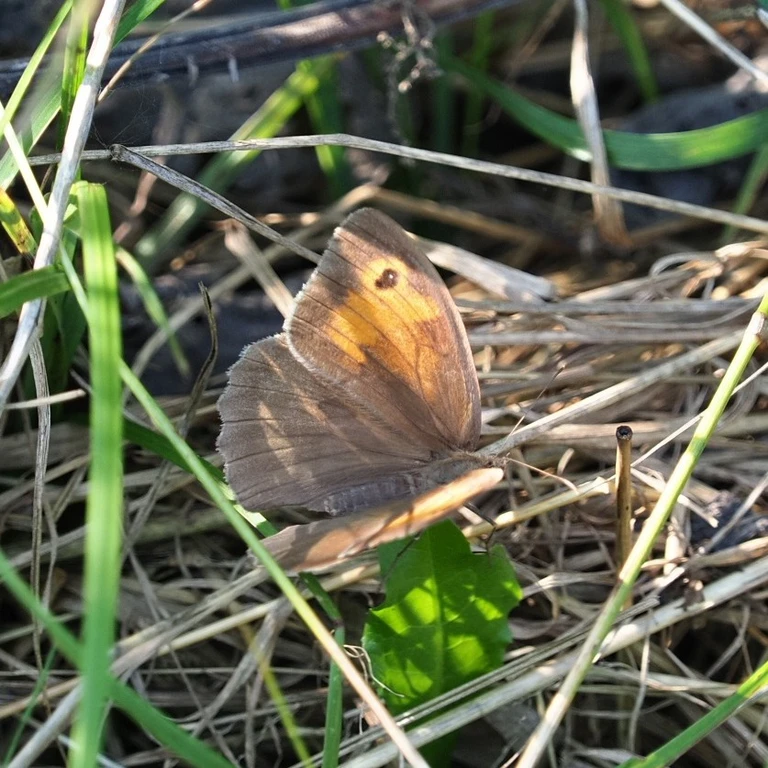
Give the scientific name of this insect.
Maniola jurtina
